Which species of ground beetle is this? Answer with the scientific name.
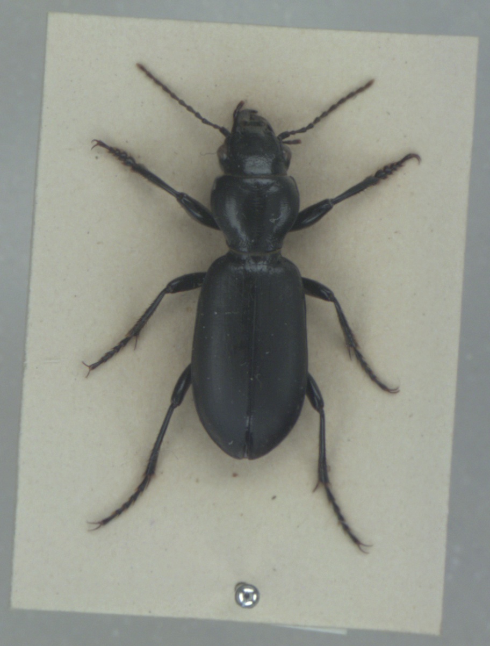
Broscus cephalotes
